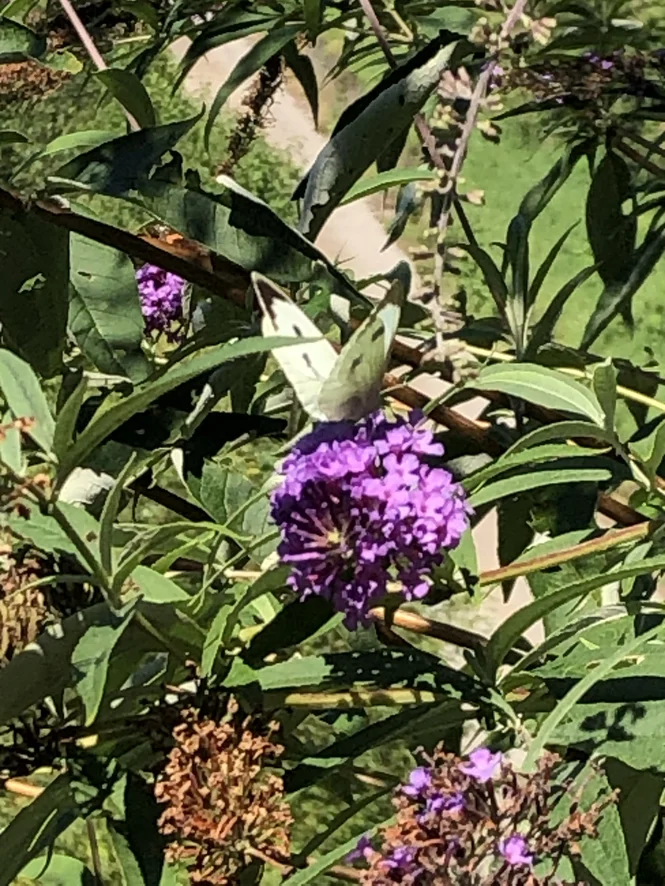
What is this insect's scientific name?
Pieris brassicae
